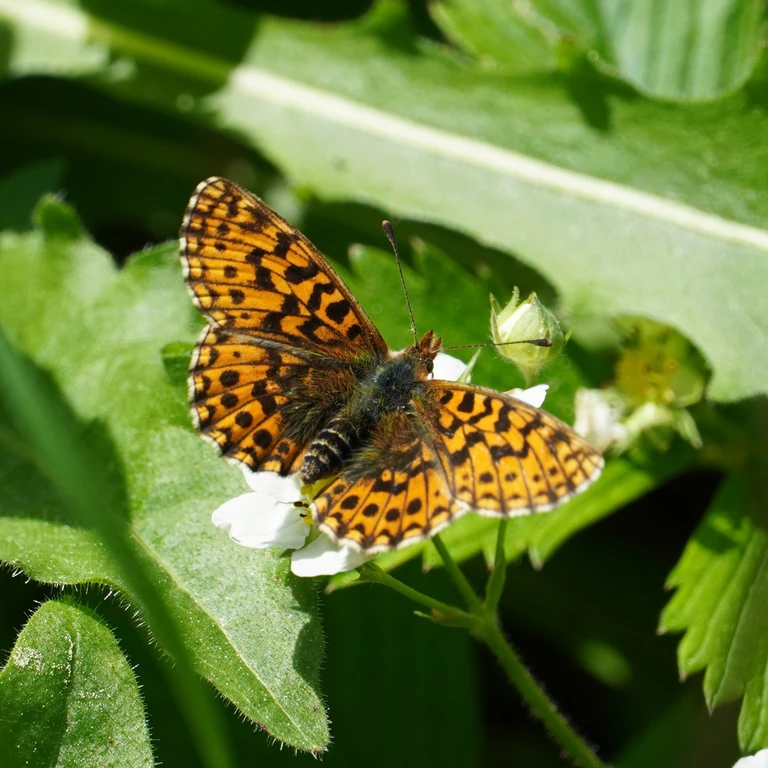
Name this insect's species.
Boloria dia
